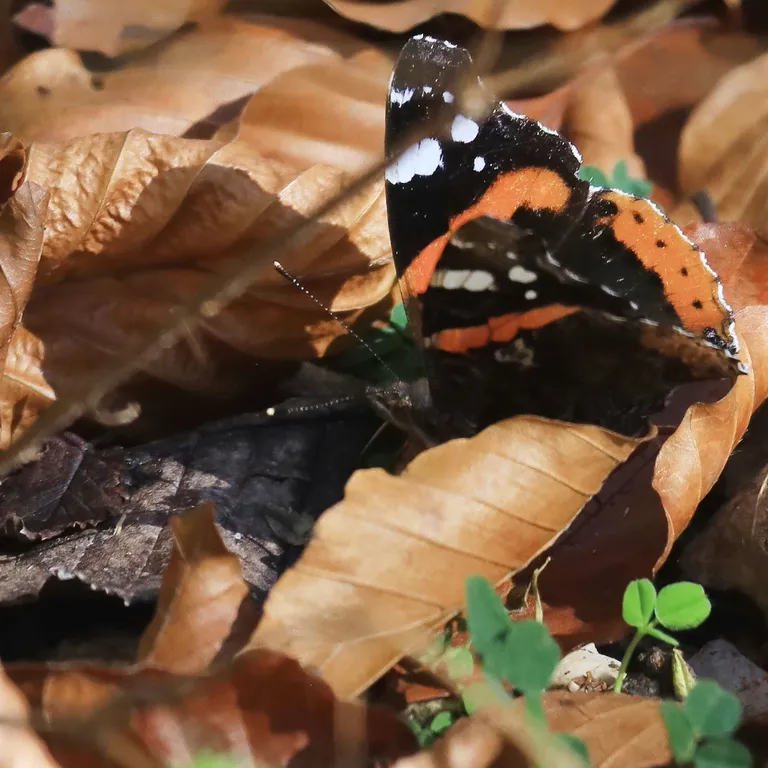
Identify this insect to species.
Vanessa atalanta
